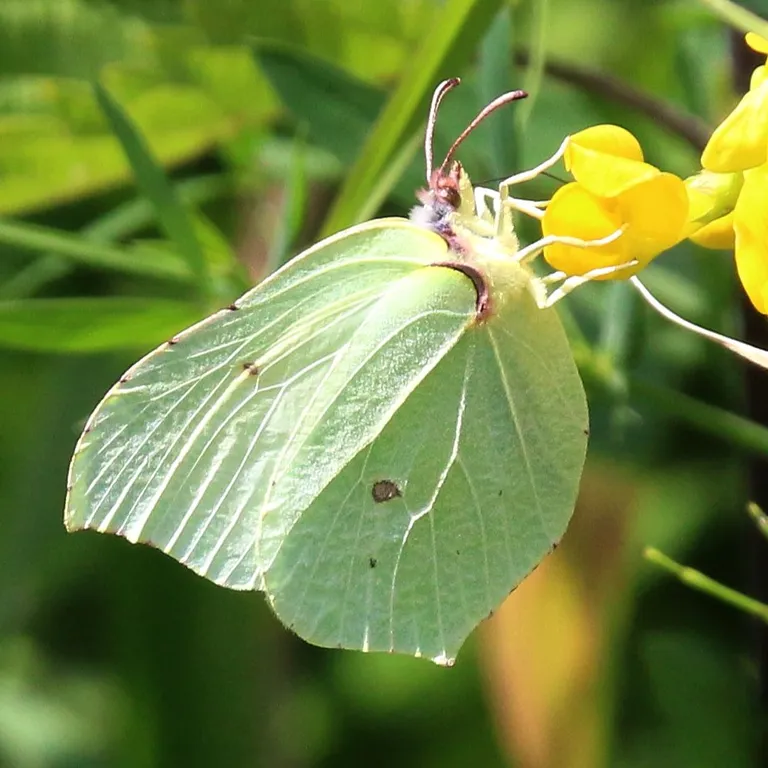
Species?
Gonepteryx rhamni
